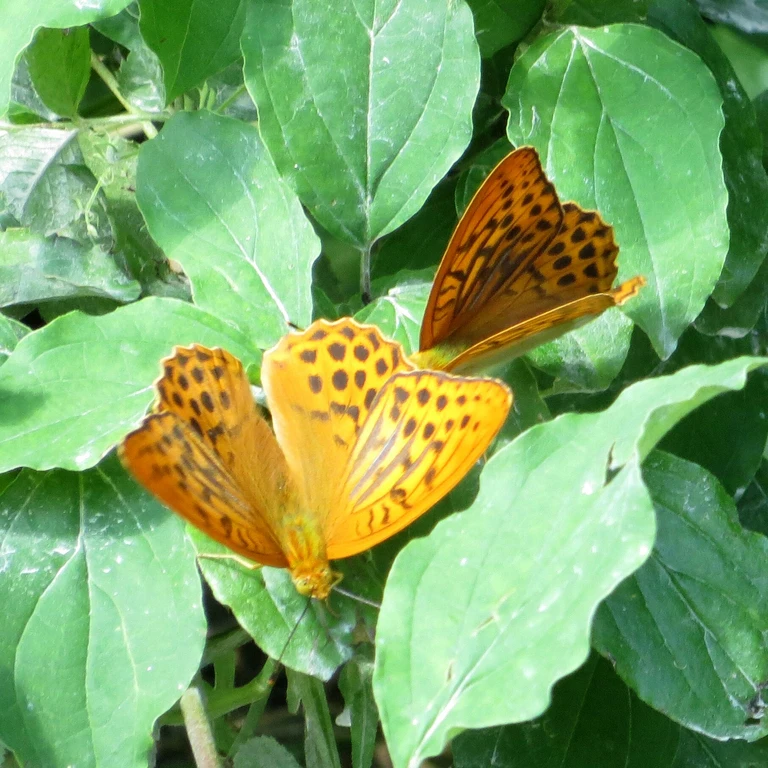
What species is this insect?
Argynnis paphia
